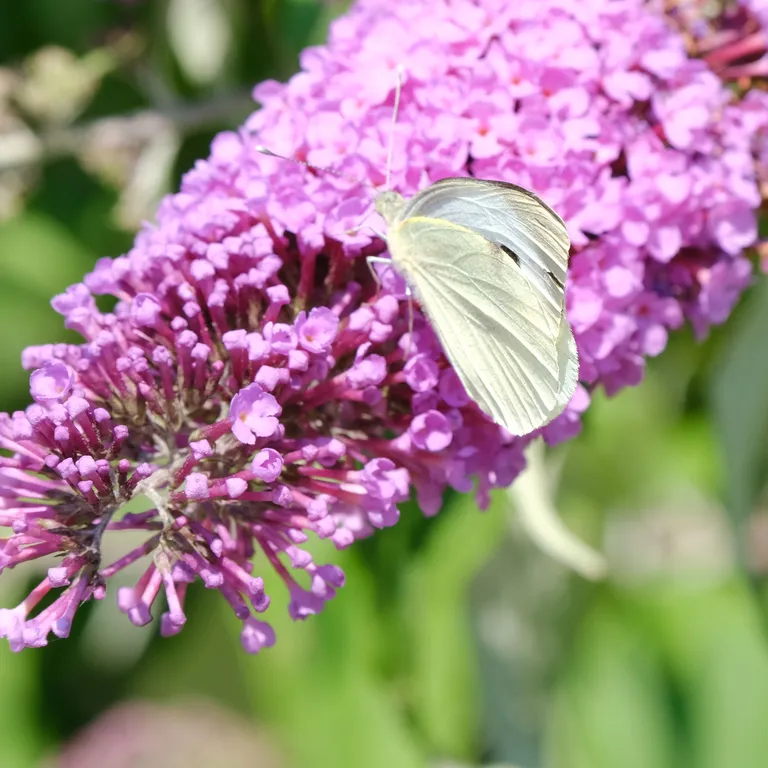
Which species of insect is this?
Pieris brassicae
